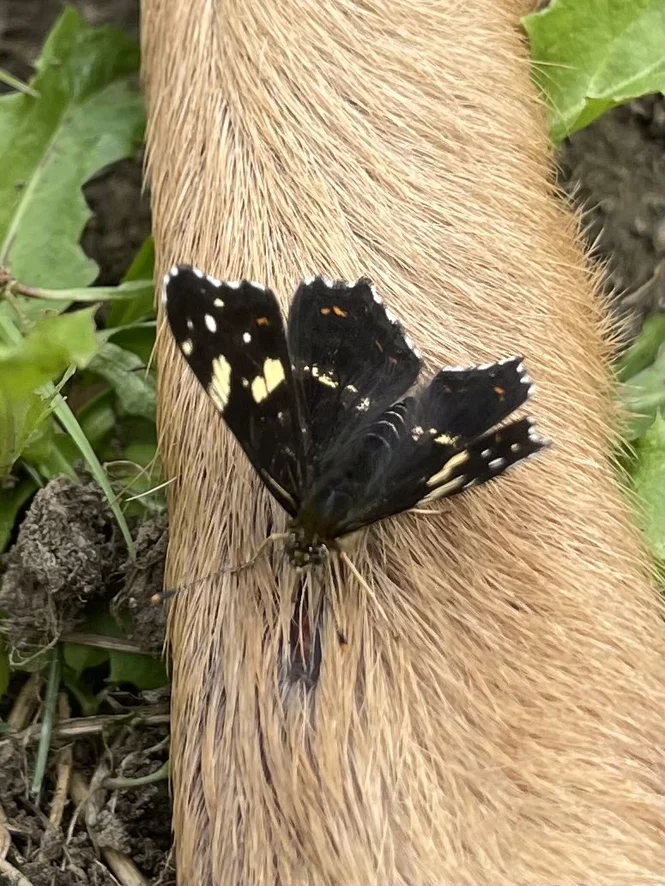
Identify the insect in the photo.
Araschnia levana
